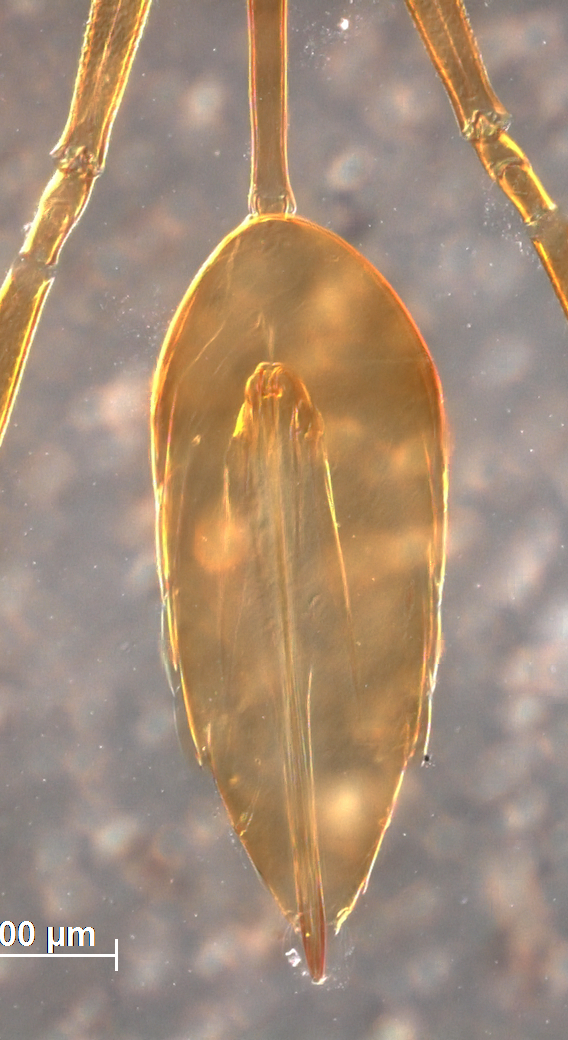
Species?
Tanaomymar mirum
